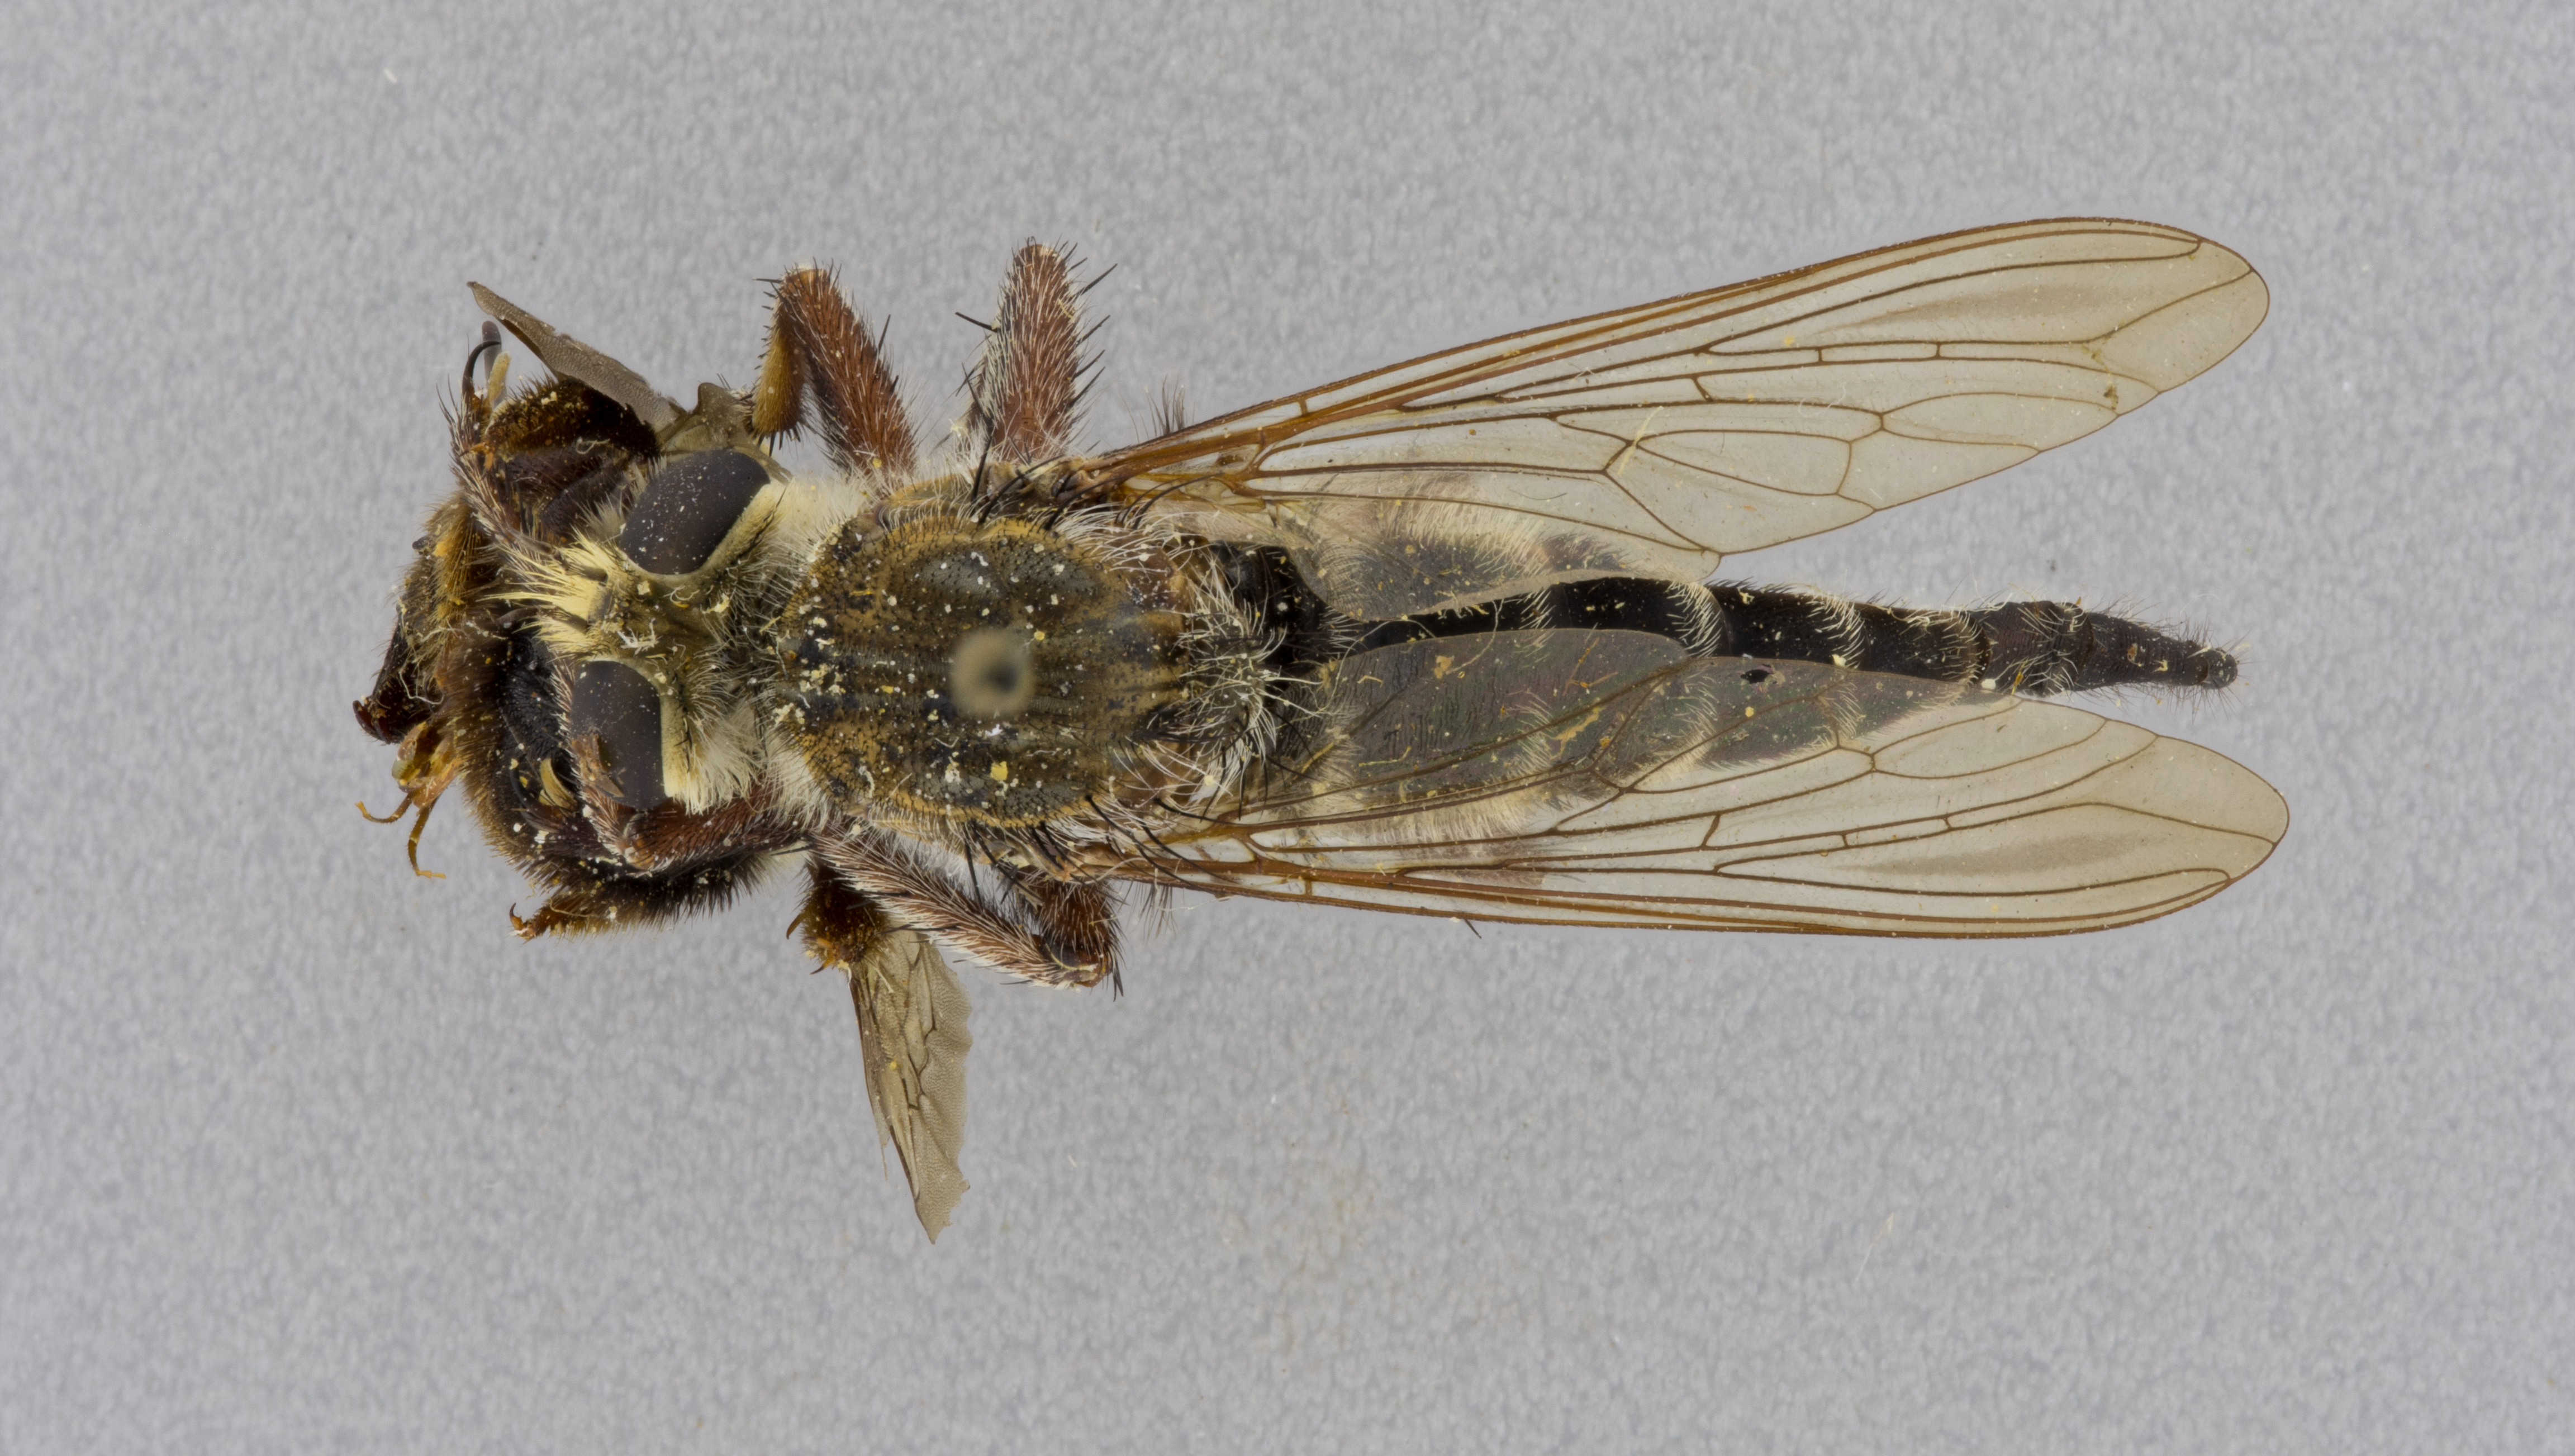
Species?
Promachus bastardii
